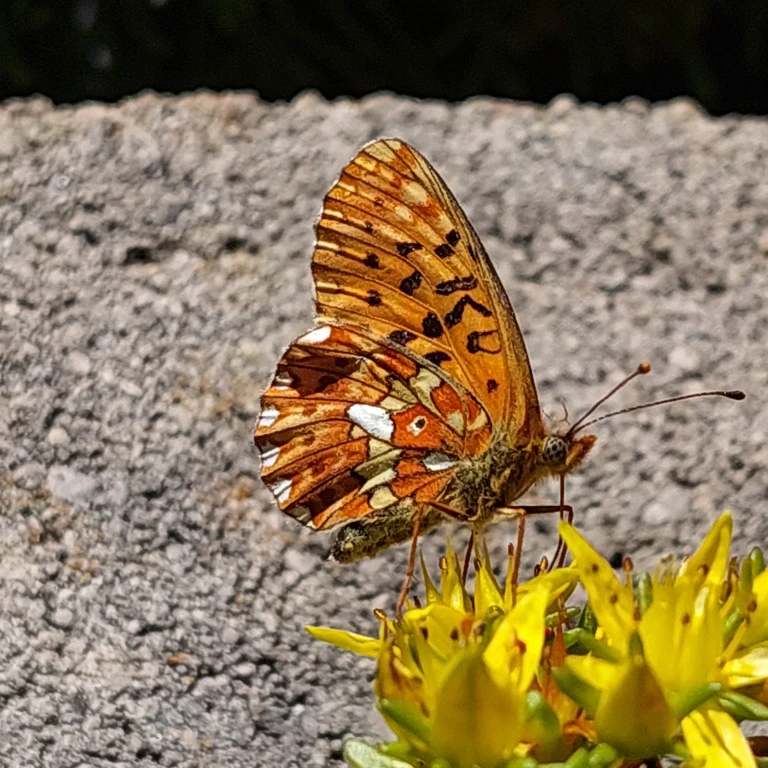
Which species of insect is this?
Boloria euphrosyne (also Clossiana euphrosyne)
